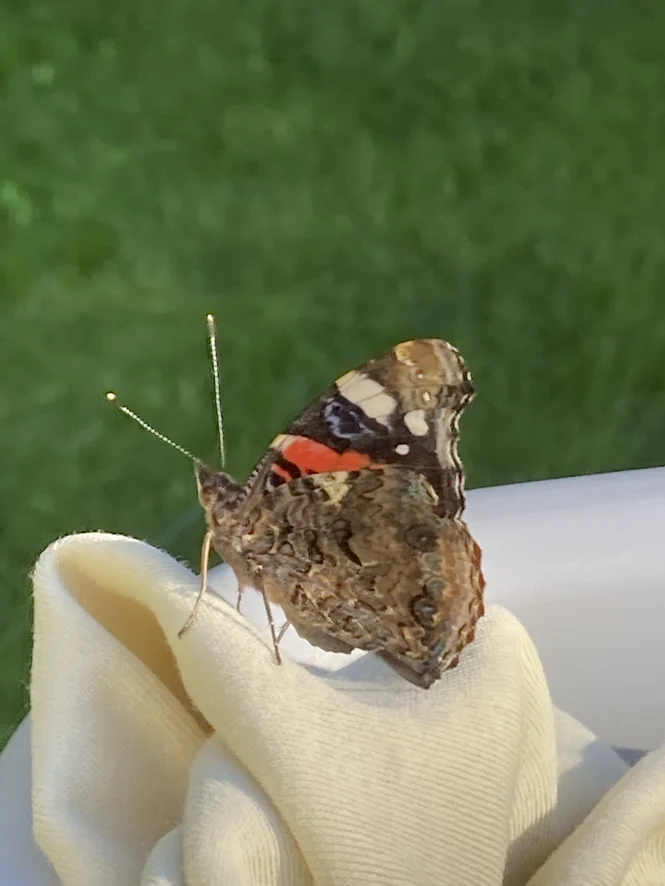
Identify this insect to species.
Vanessa atalanta
